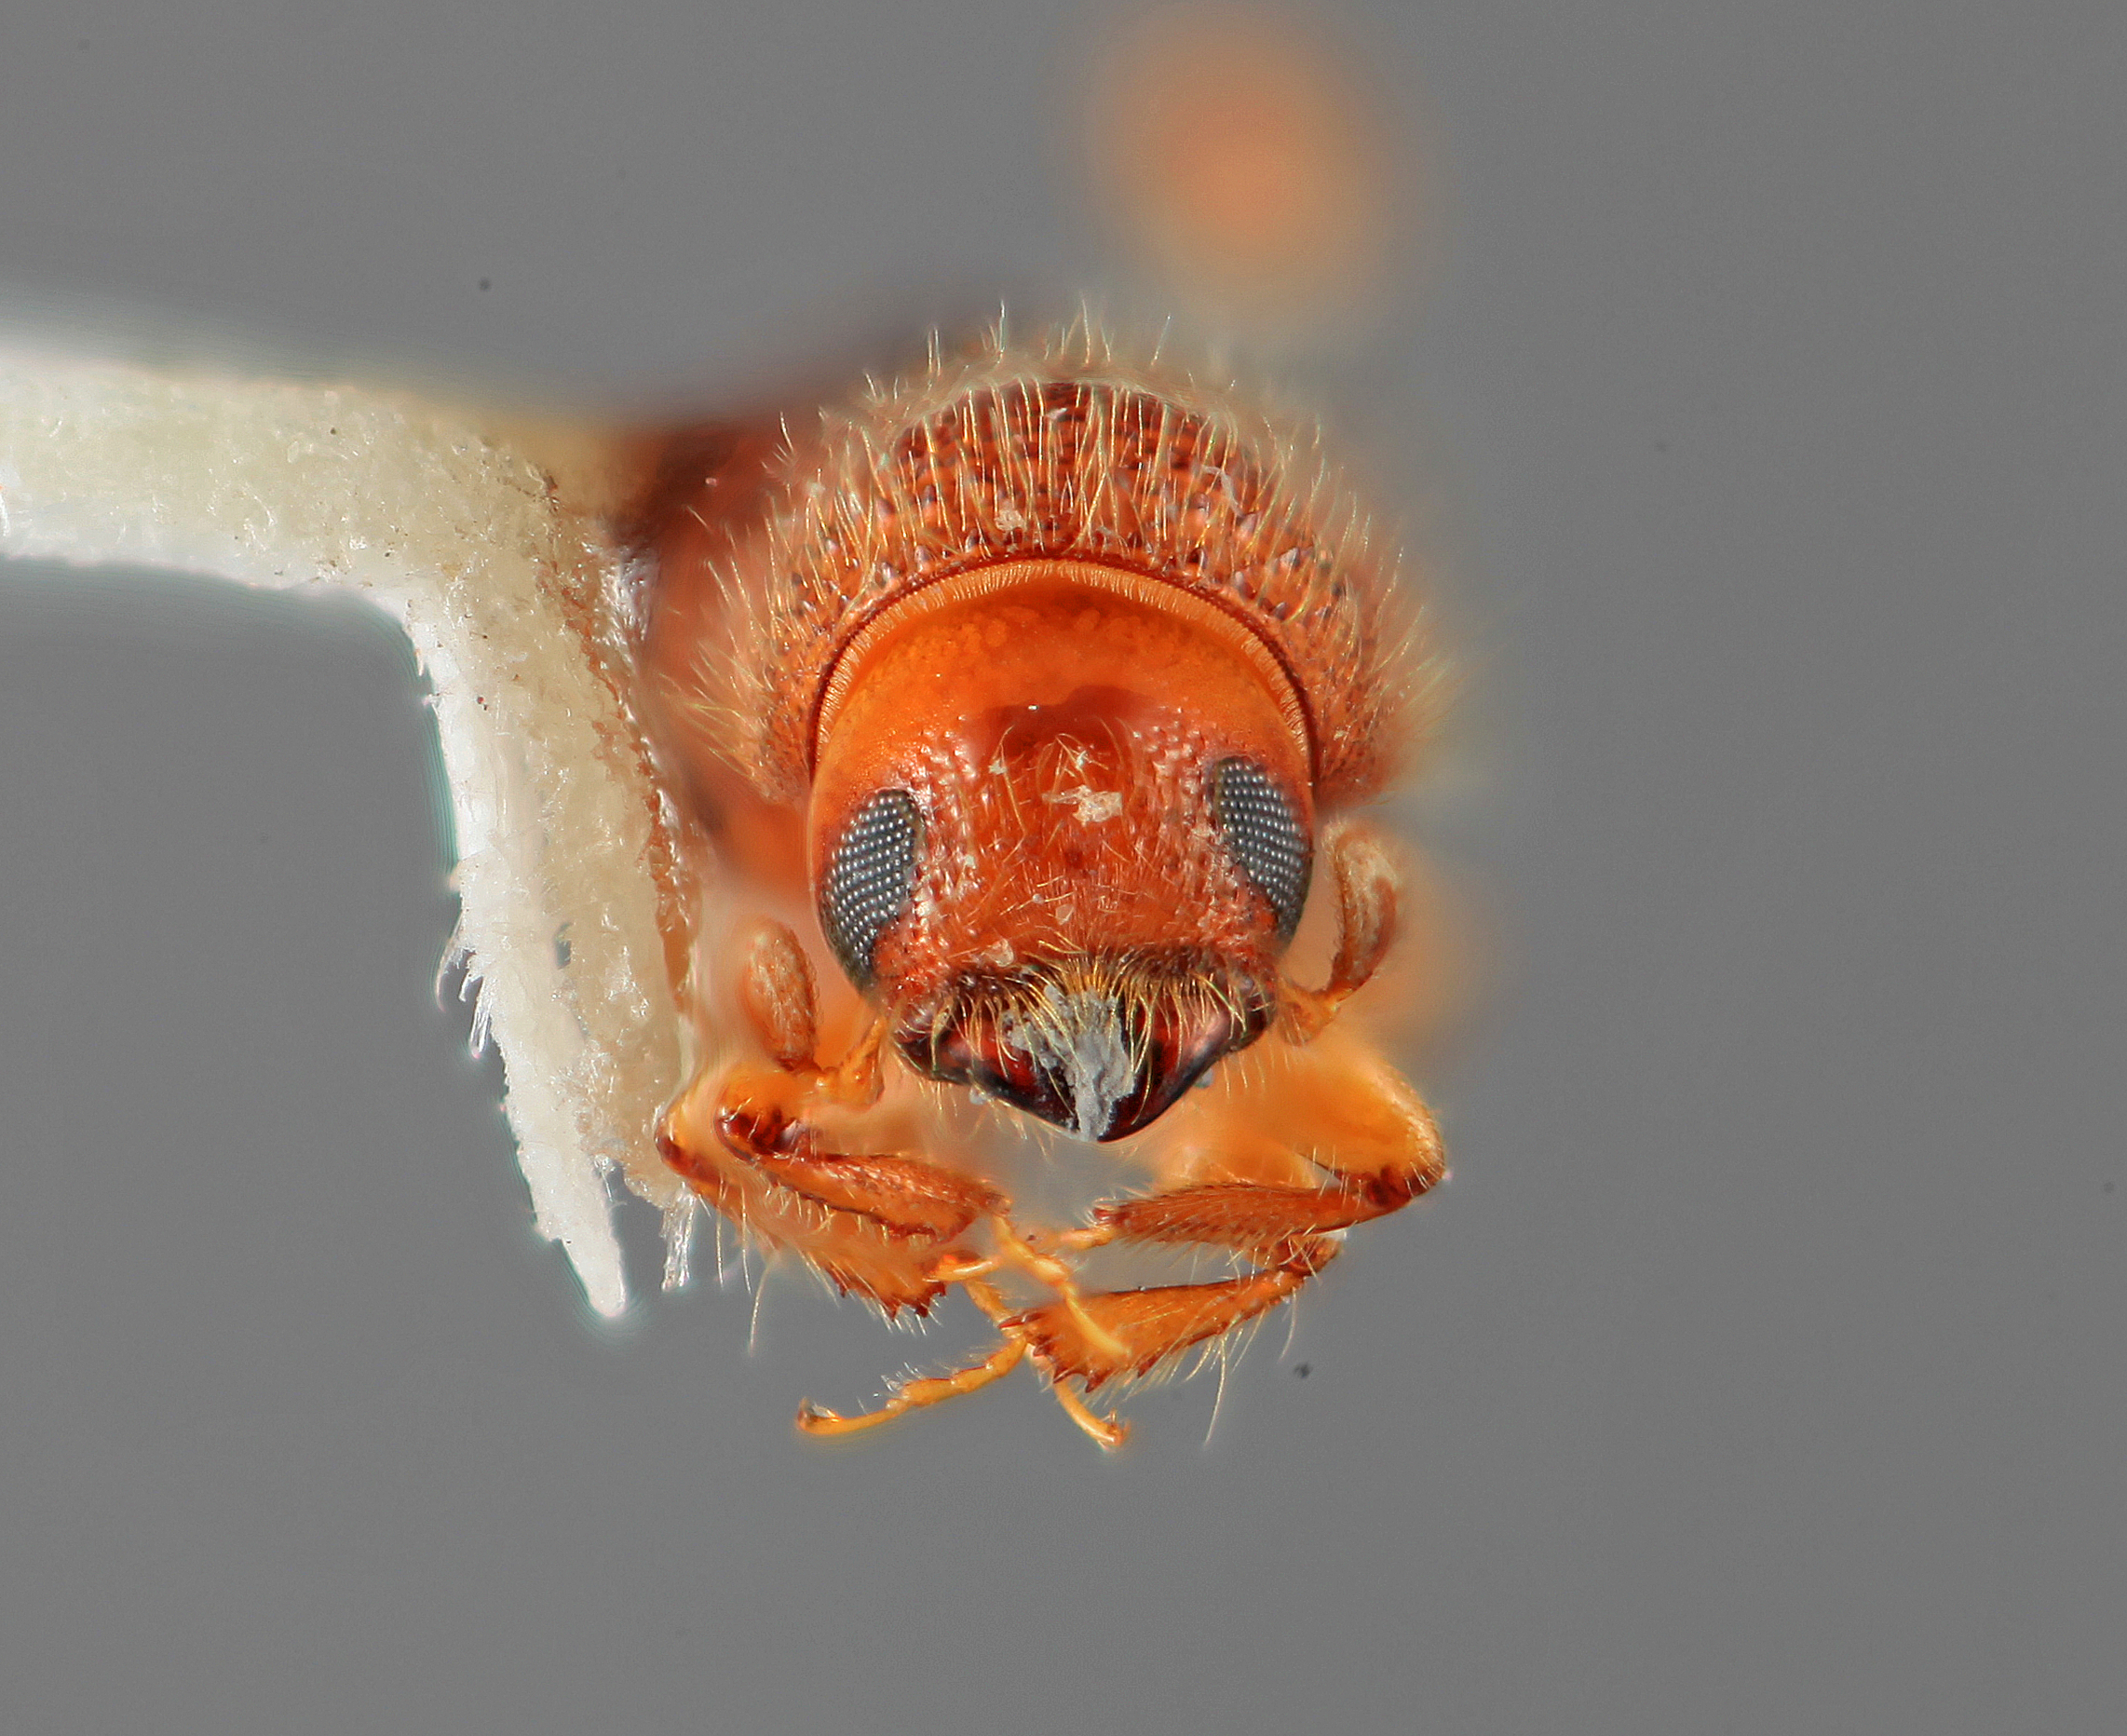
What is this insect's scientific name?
Mimips uncinatus
